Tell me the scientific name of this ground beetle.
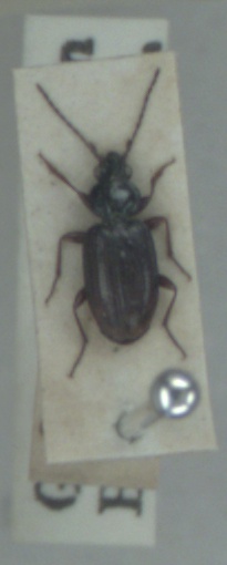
Bembidion iricolor
